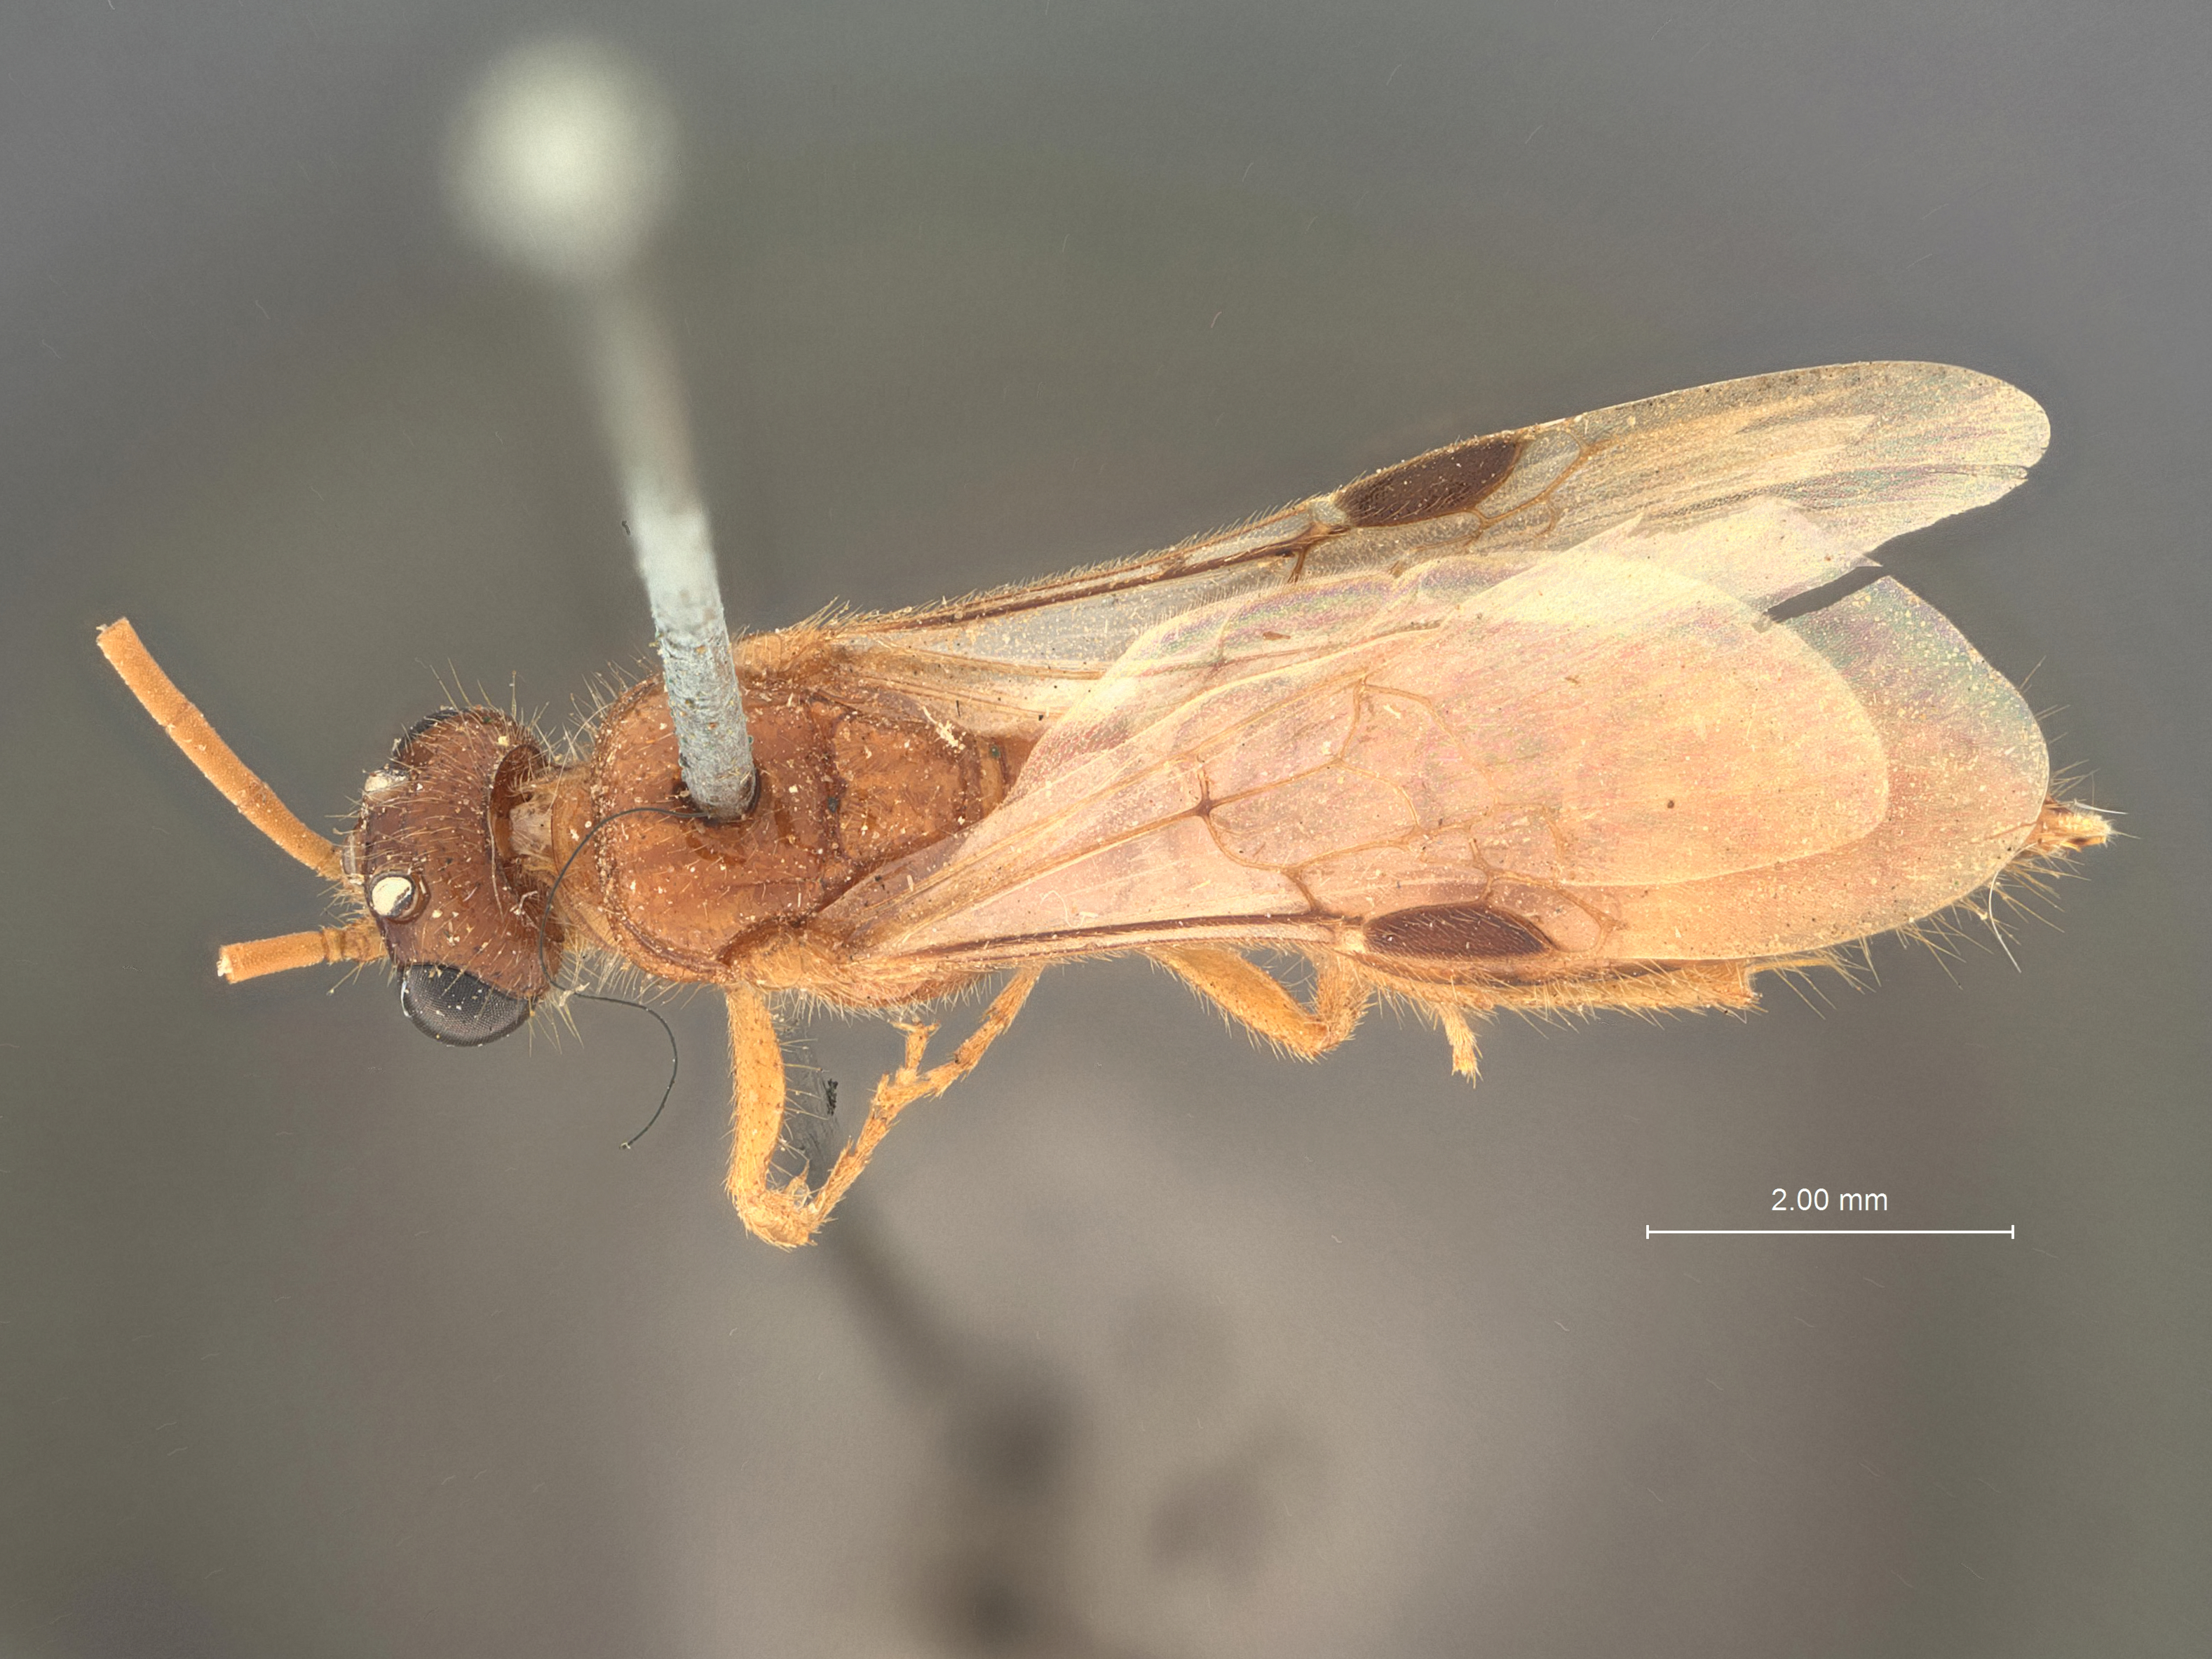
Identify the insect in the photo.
Brachycistis utahensis
